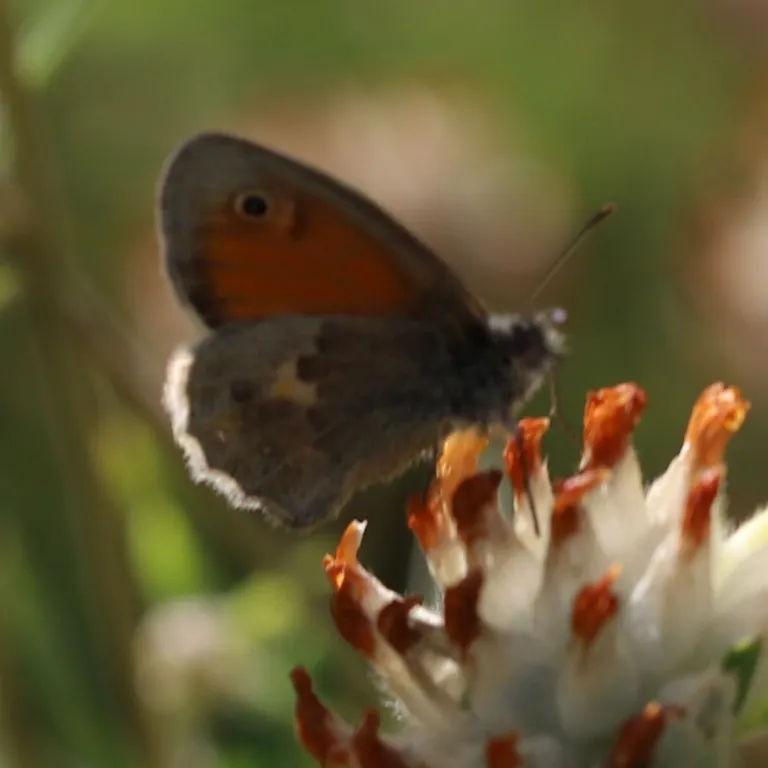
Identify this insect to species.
Coenonympha pamphilus
